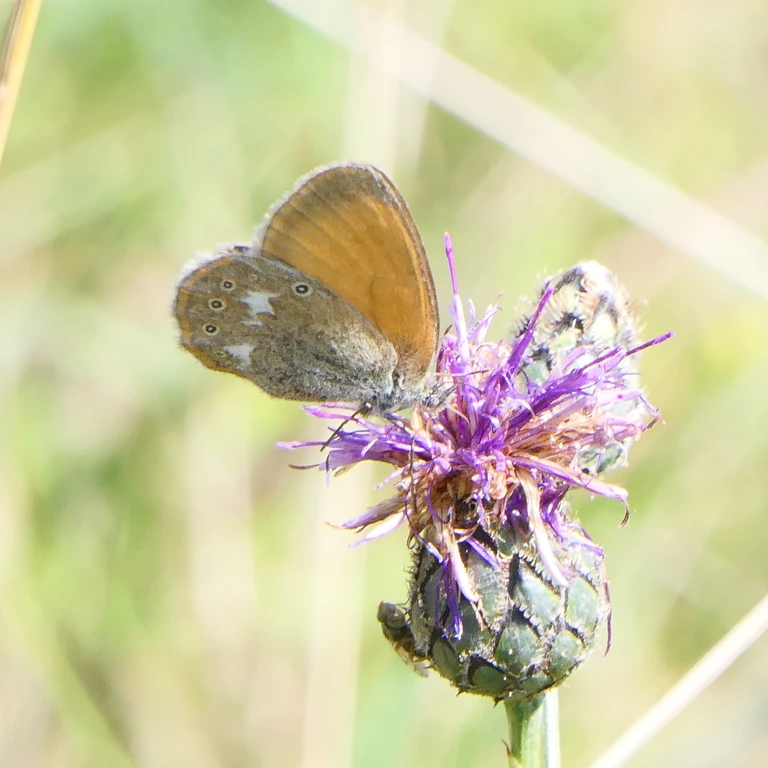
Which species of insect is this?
Coenonympha glycerion (also Coenonympha iphis)
